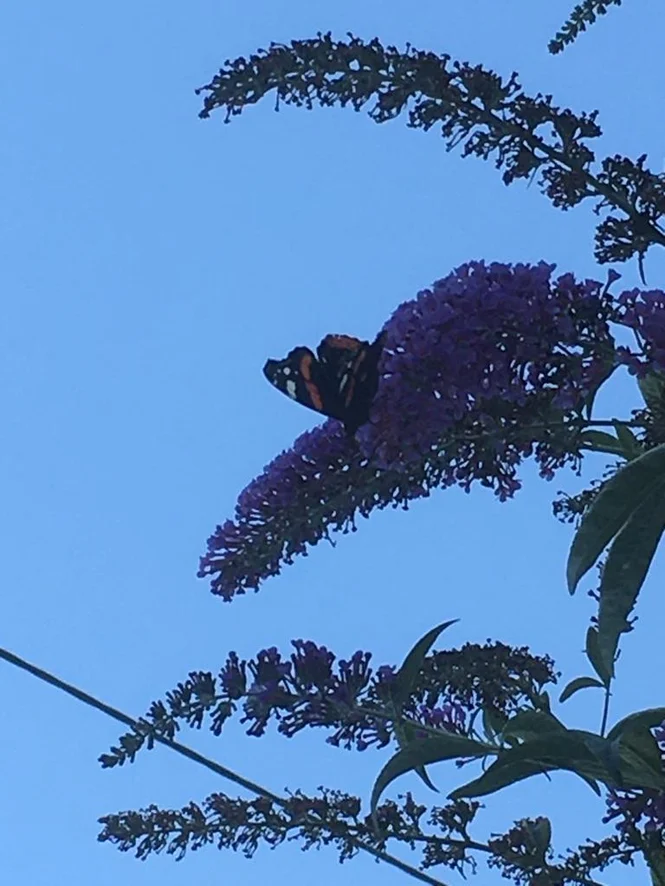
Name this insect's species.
Vanessa atalanta
